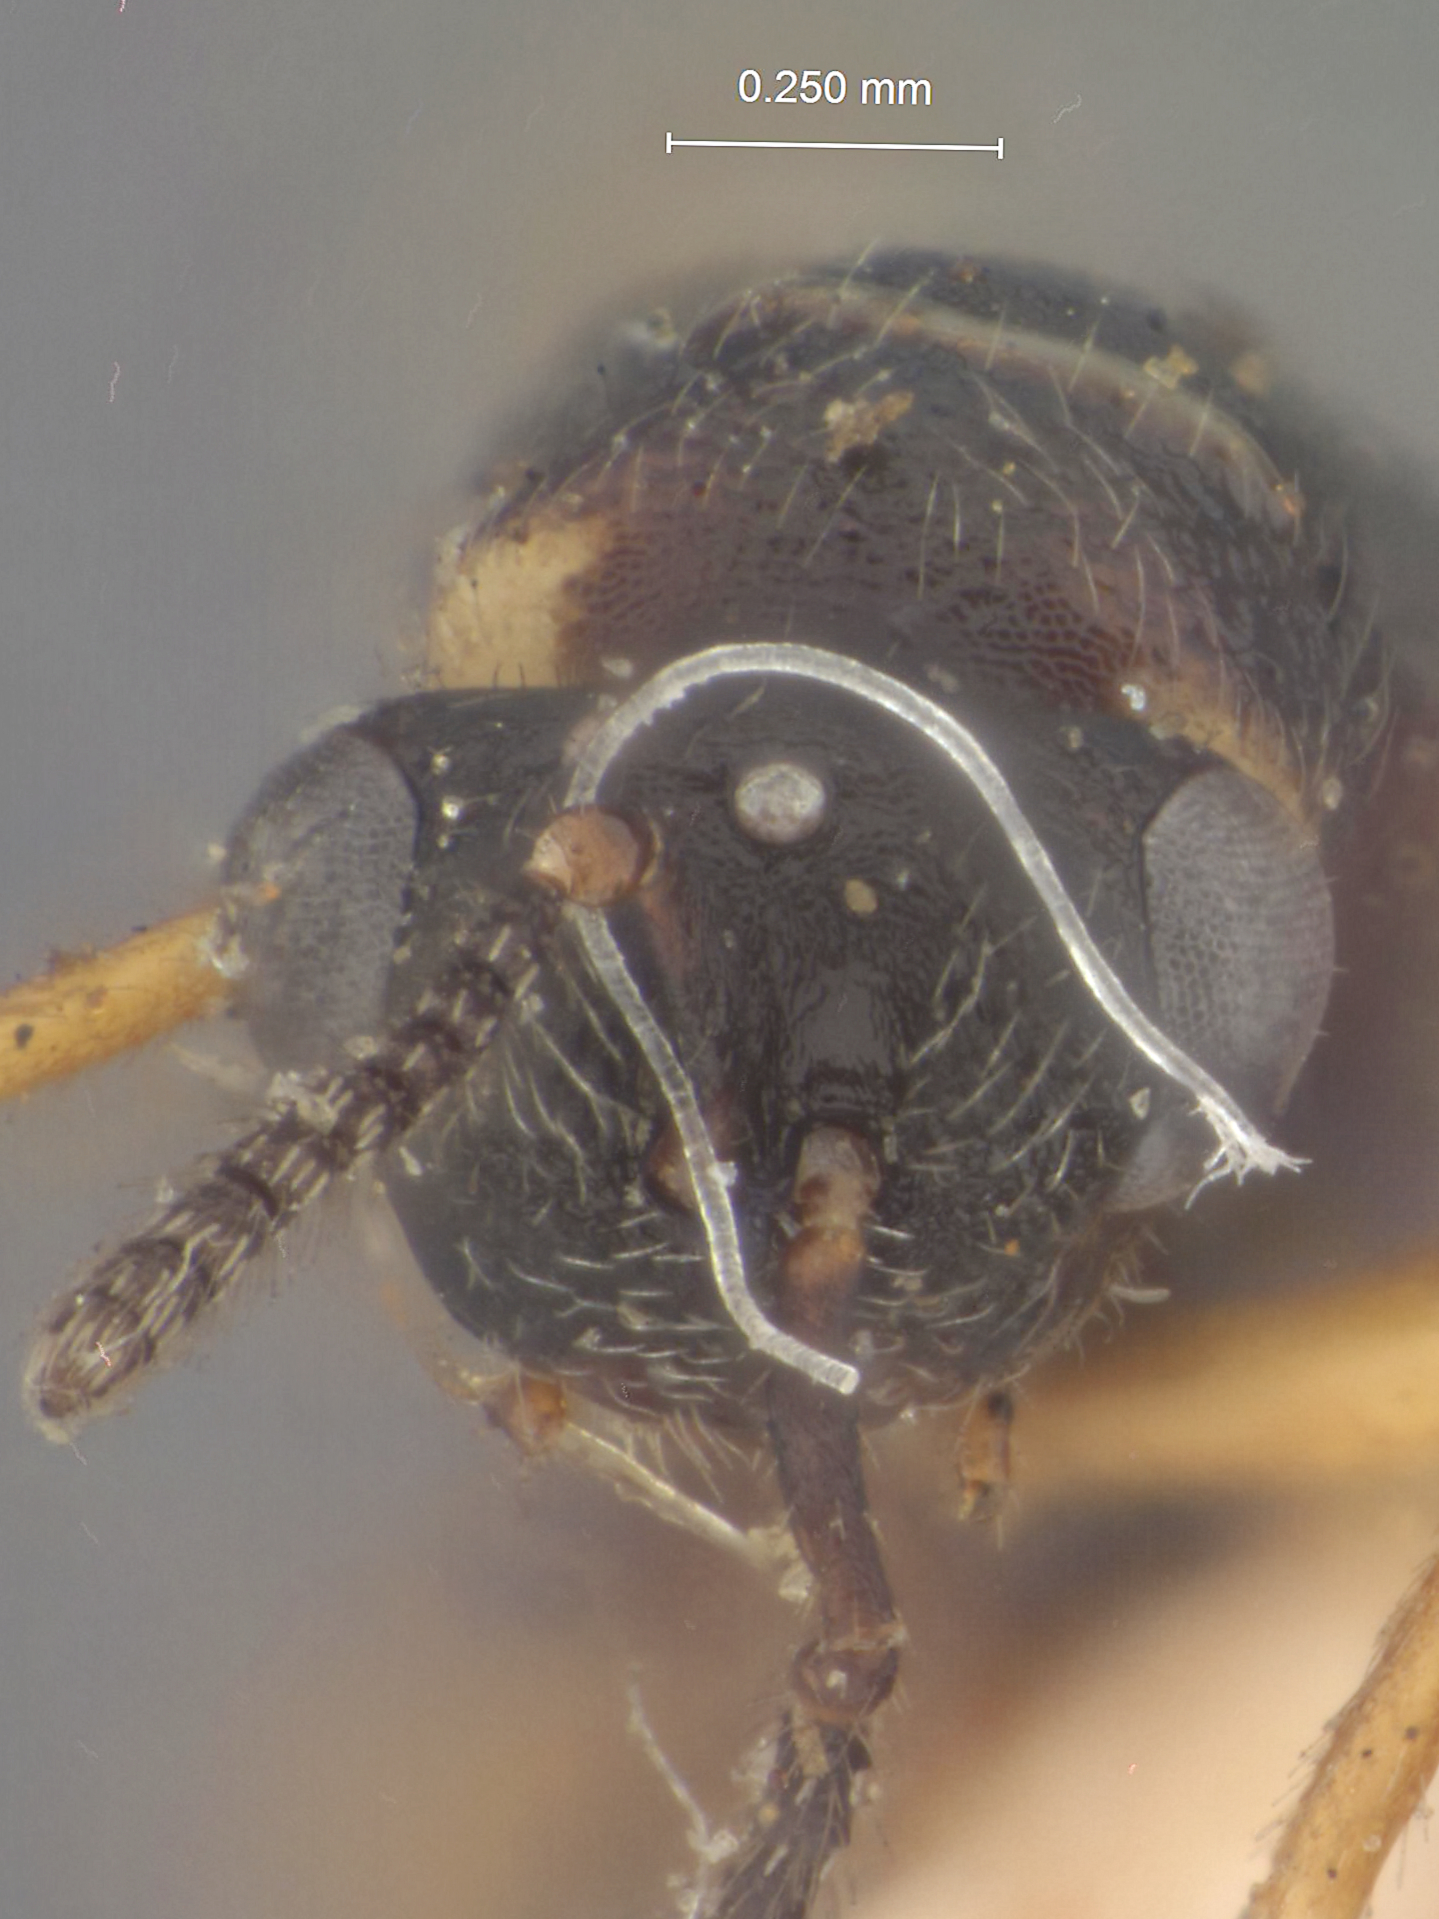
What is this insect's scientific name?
Harmolita rufipes
